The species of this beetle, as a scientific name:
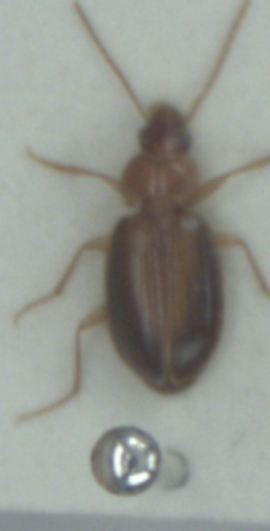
Ocys harpaloides
